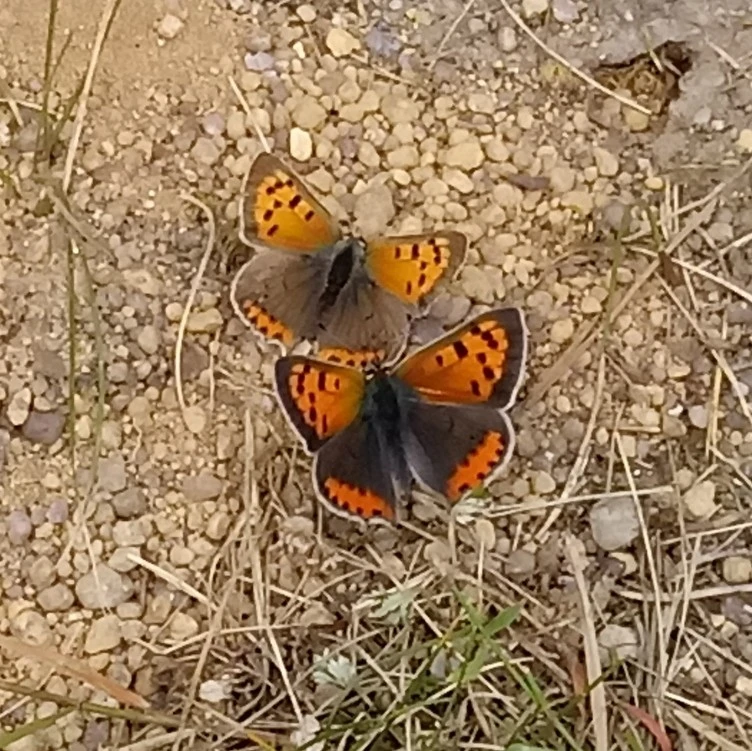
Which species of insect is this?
Lycaena phlaeas
